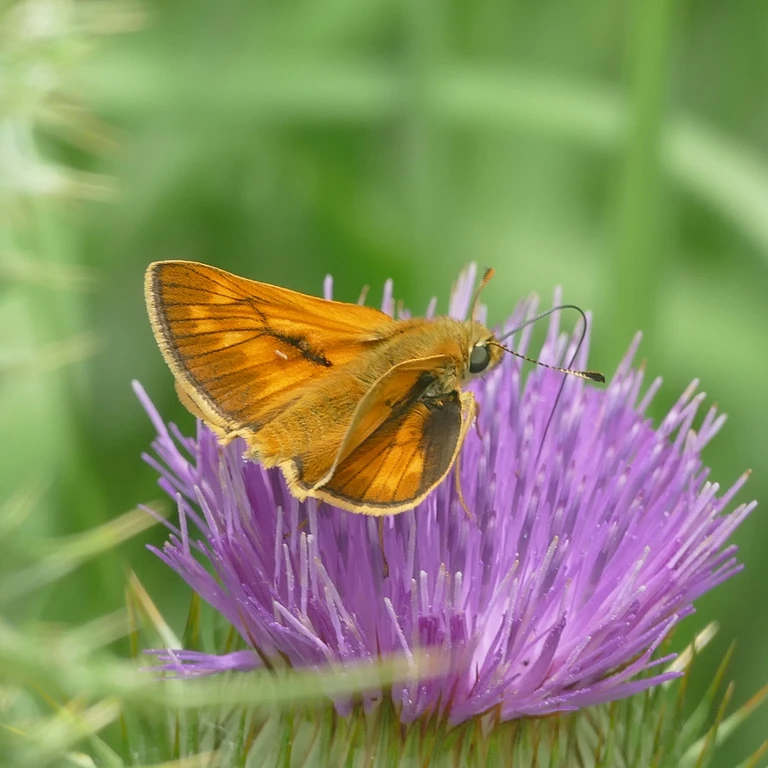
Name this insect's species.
Ochlodes sylvanus (also Ochlodes venata)
